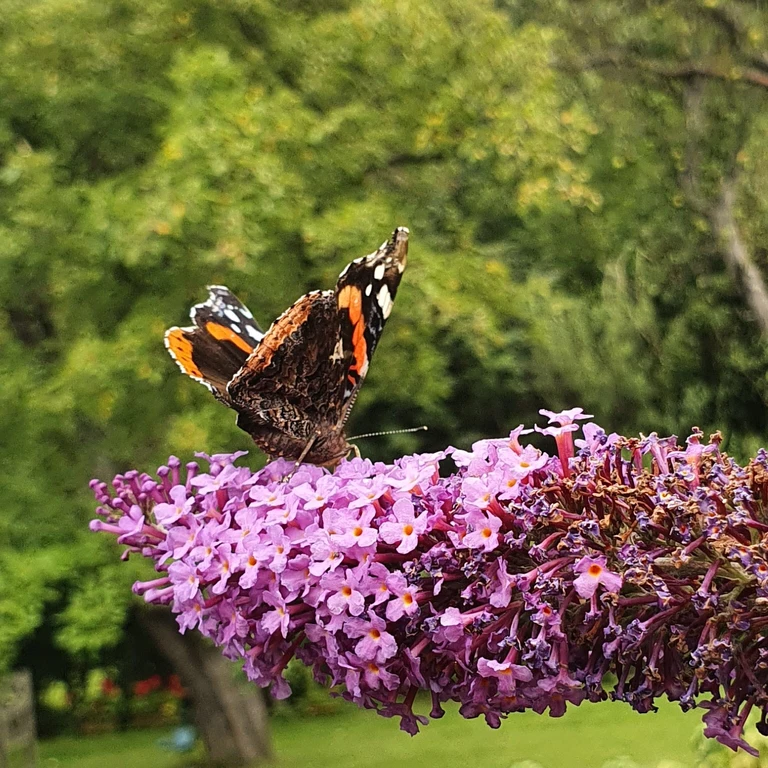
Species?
Vanessa atalanta
